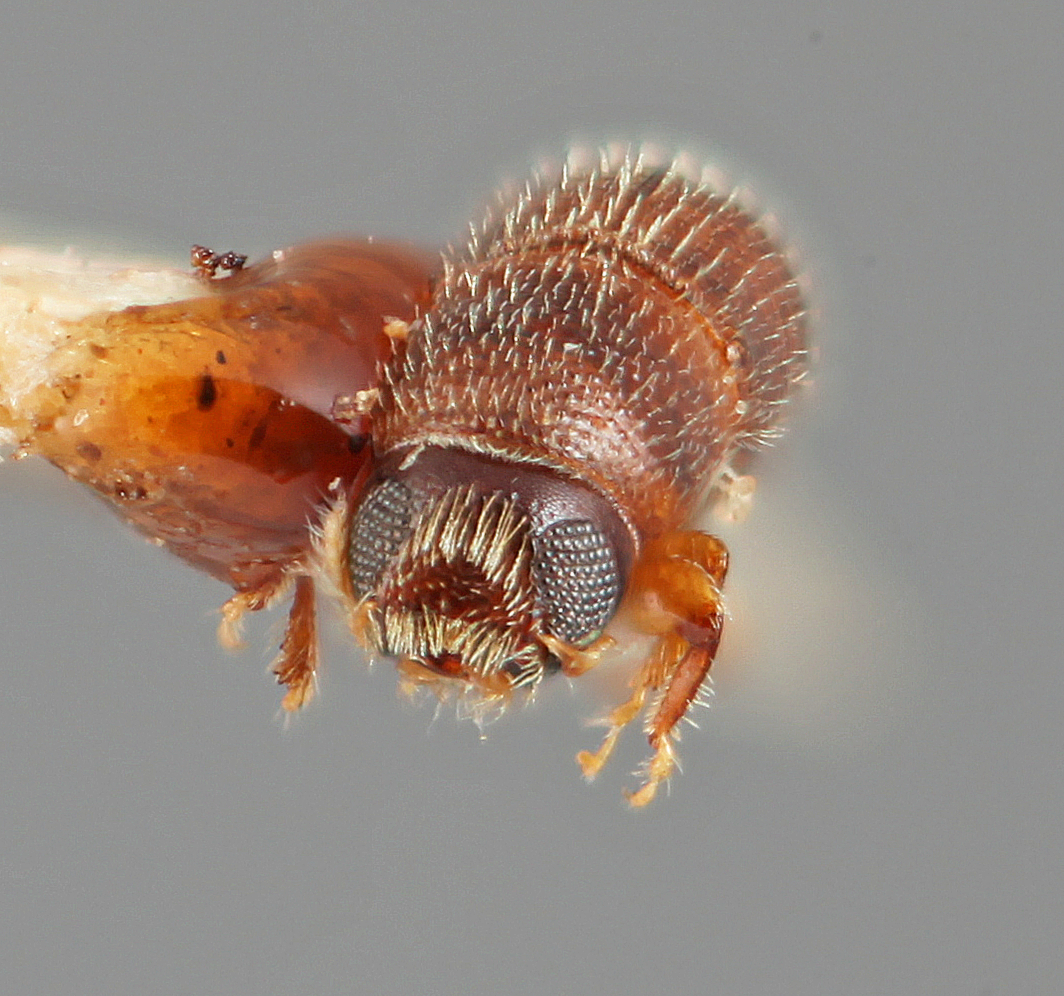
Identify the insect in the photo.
Phloeotrypetus palauensis
